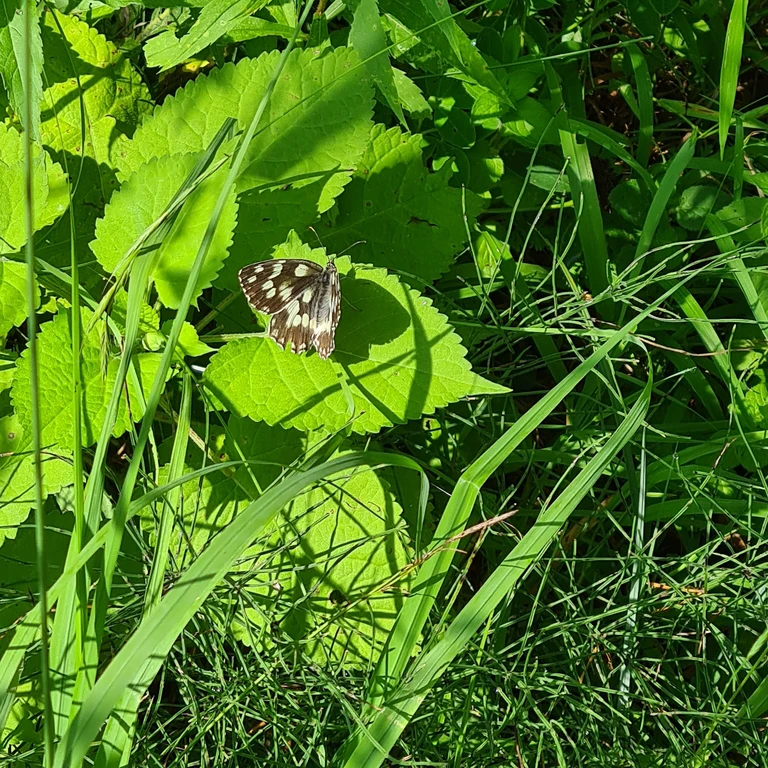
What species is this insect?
Melanargia galathea
